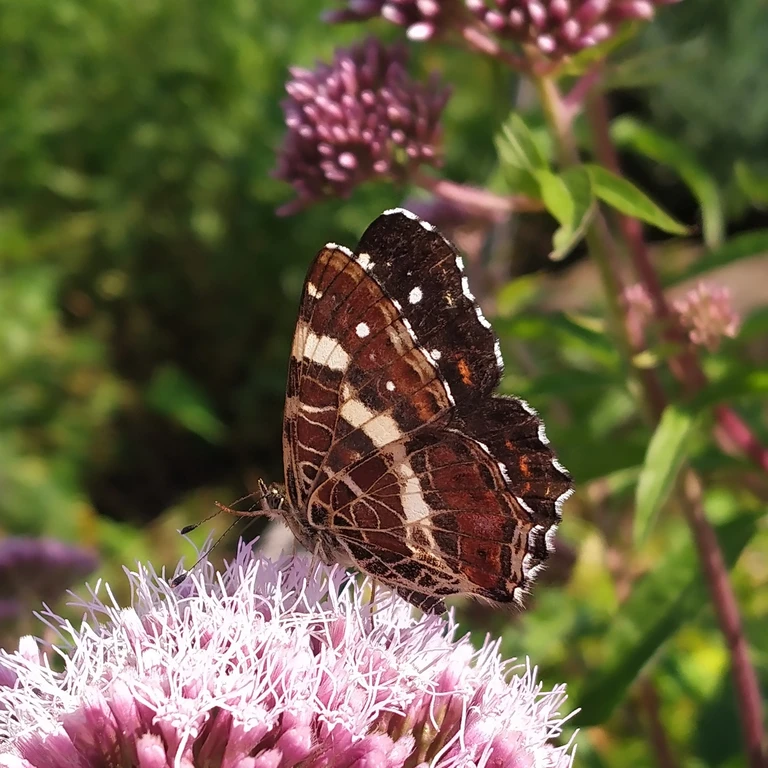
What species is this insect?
Araschnia levana
